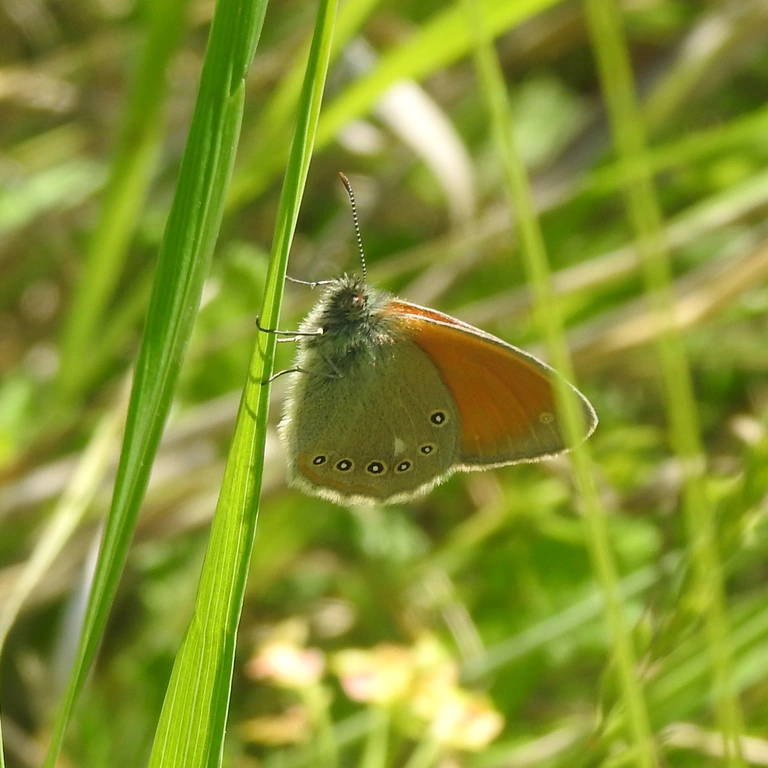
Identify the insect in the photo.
Coenonympha glycerion (also Coenonympha iphis)
